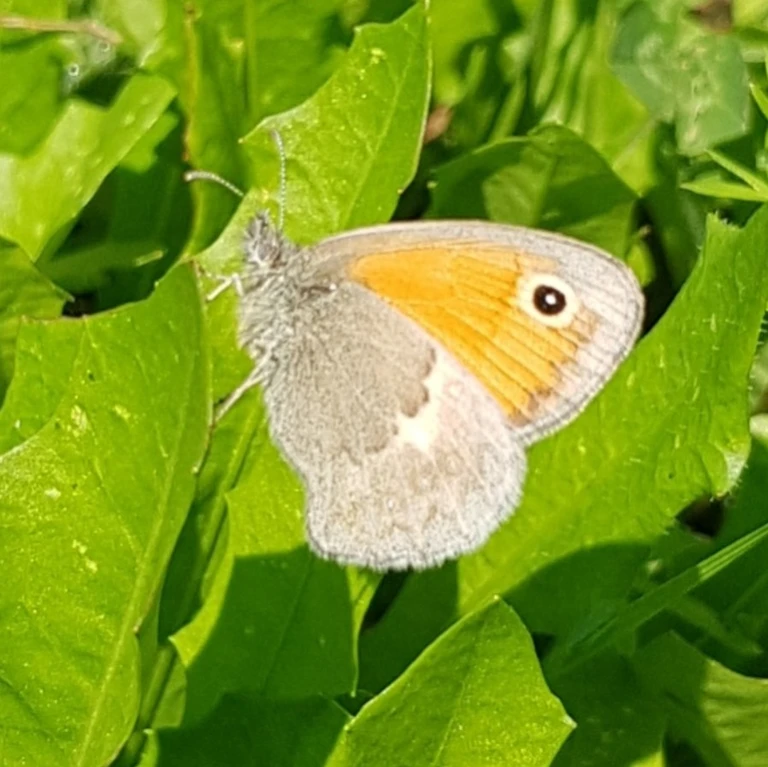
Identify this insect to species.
Coenonympha pamphilus
